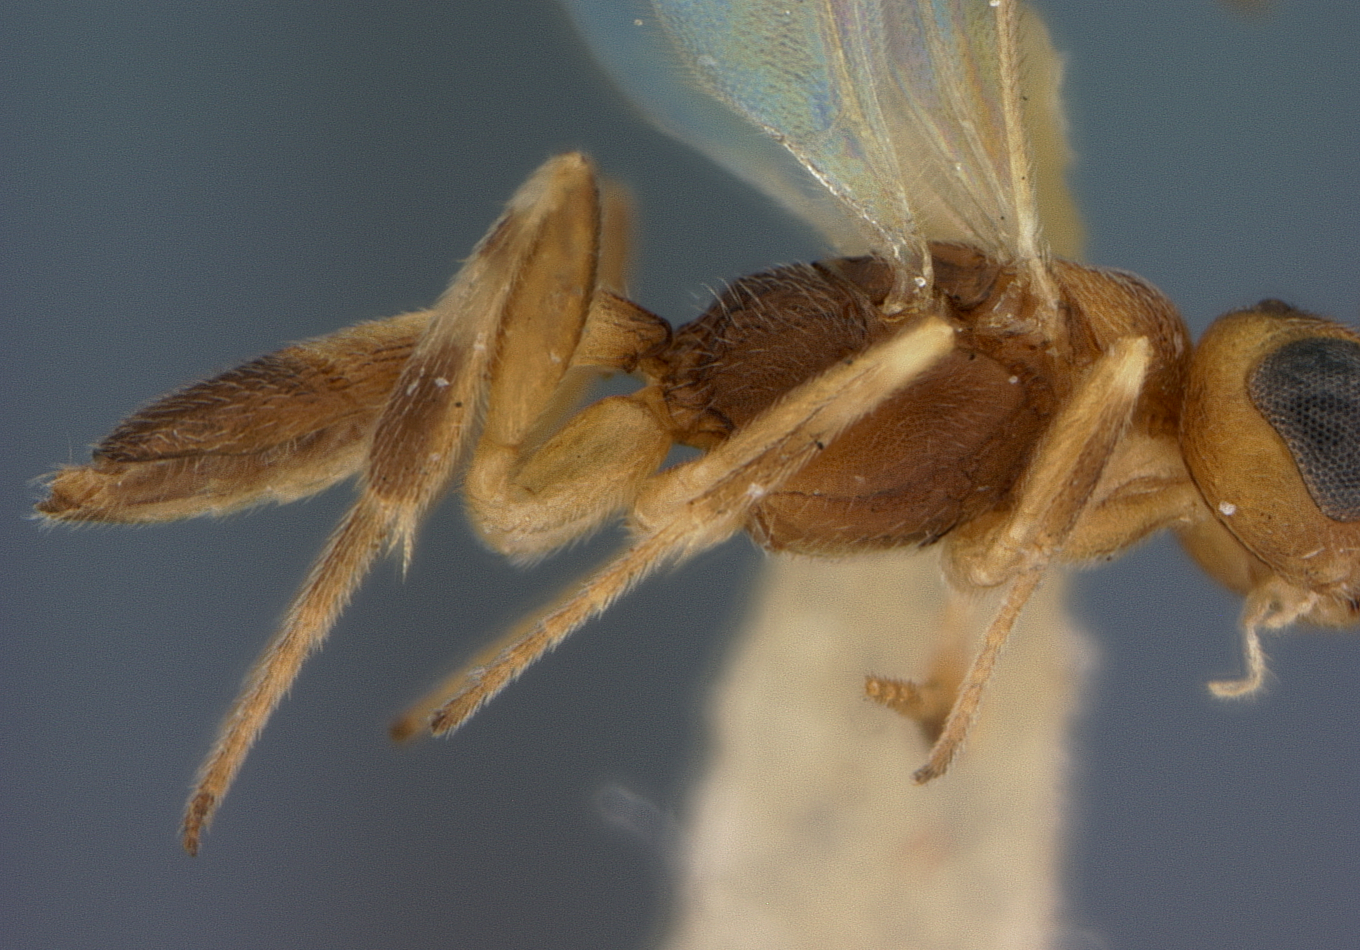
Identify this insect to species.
Phanerotoma rhyacioniae
